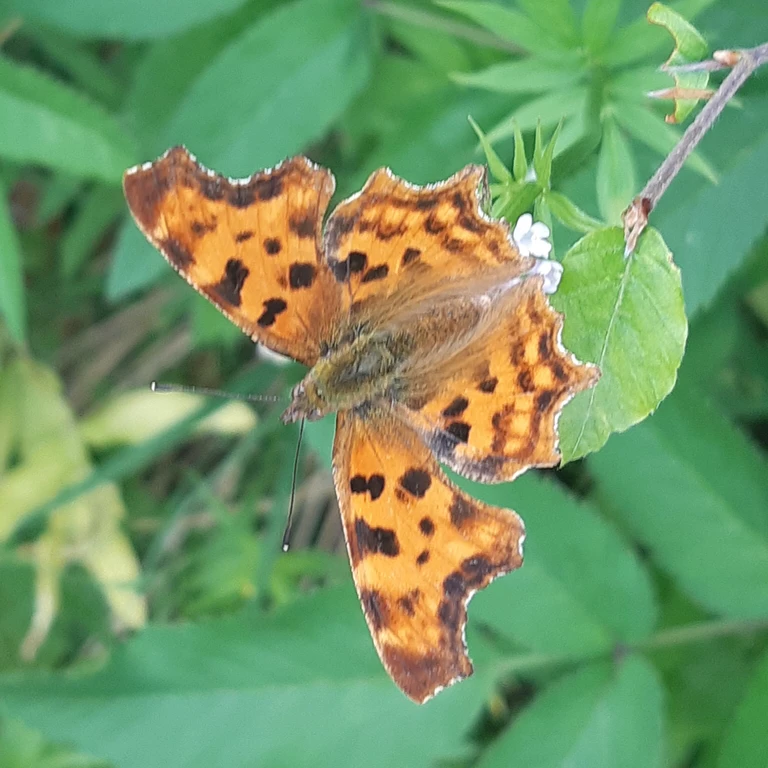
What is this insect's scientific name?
Polygonia c-album
